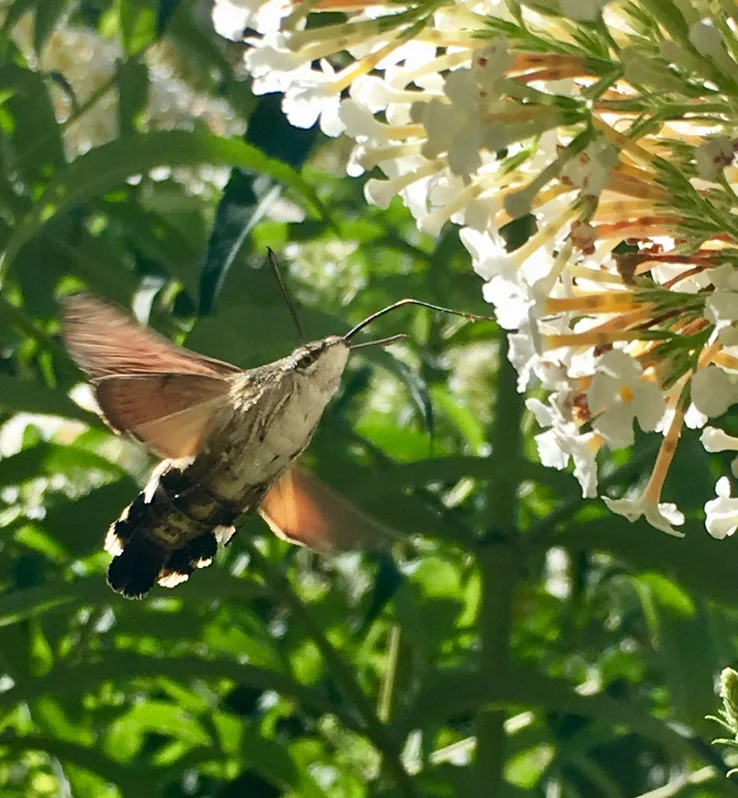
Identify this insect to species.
Macroglossum stellatarum
